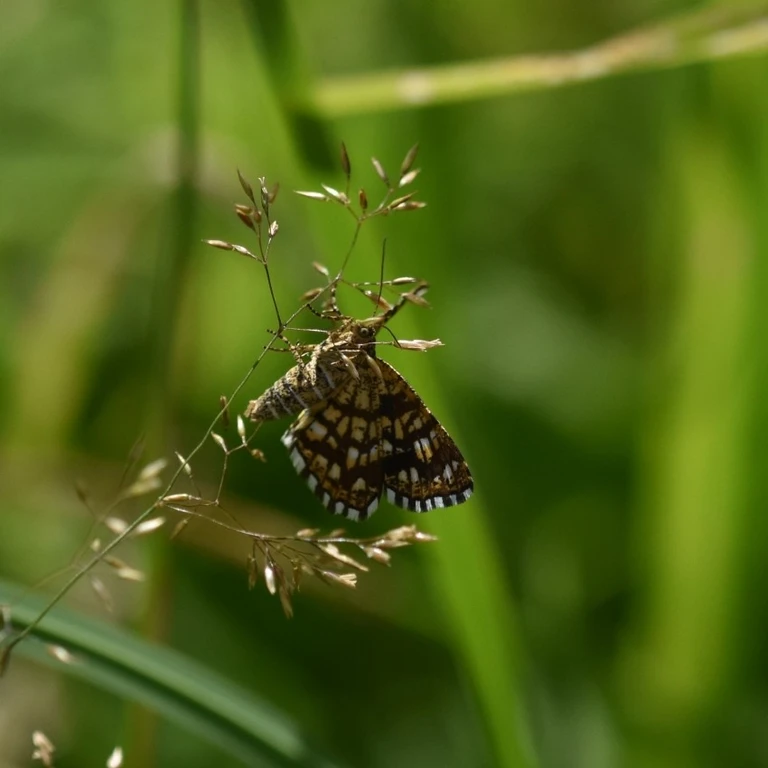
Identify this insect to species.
Chiasmia clathrata
